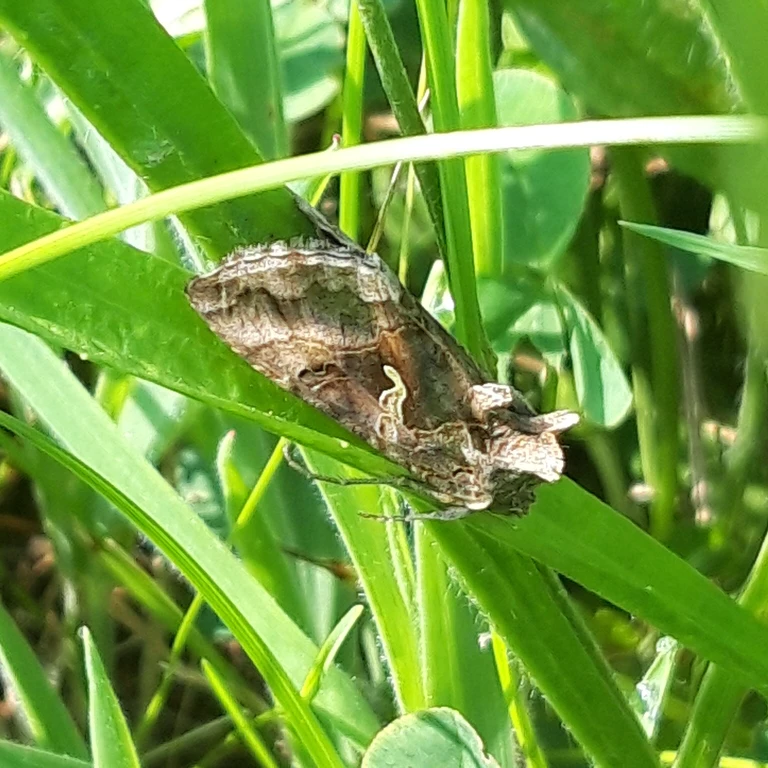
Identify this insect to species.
Autographa gamma
